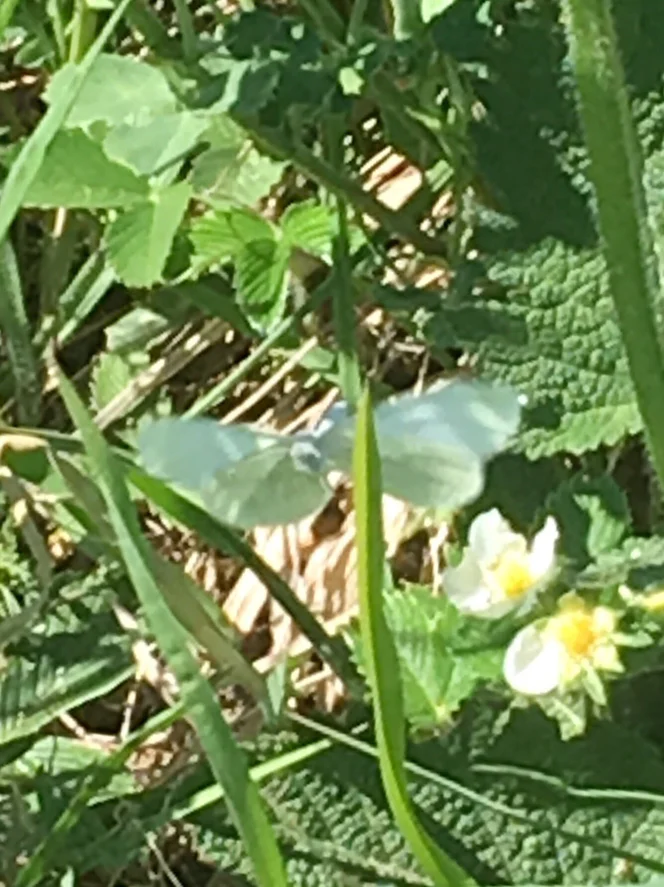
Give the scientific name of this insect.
Leptidea sinapis/juvernica
